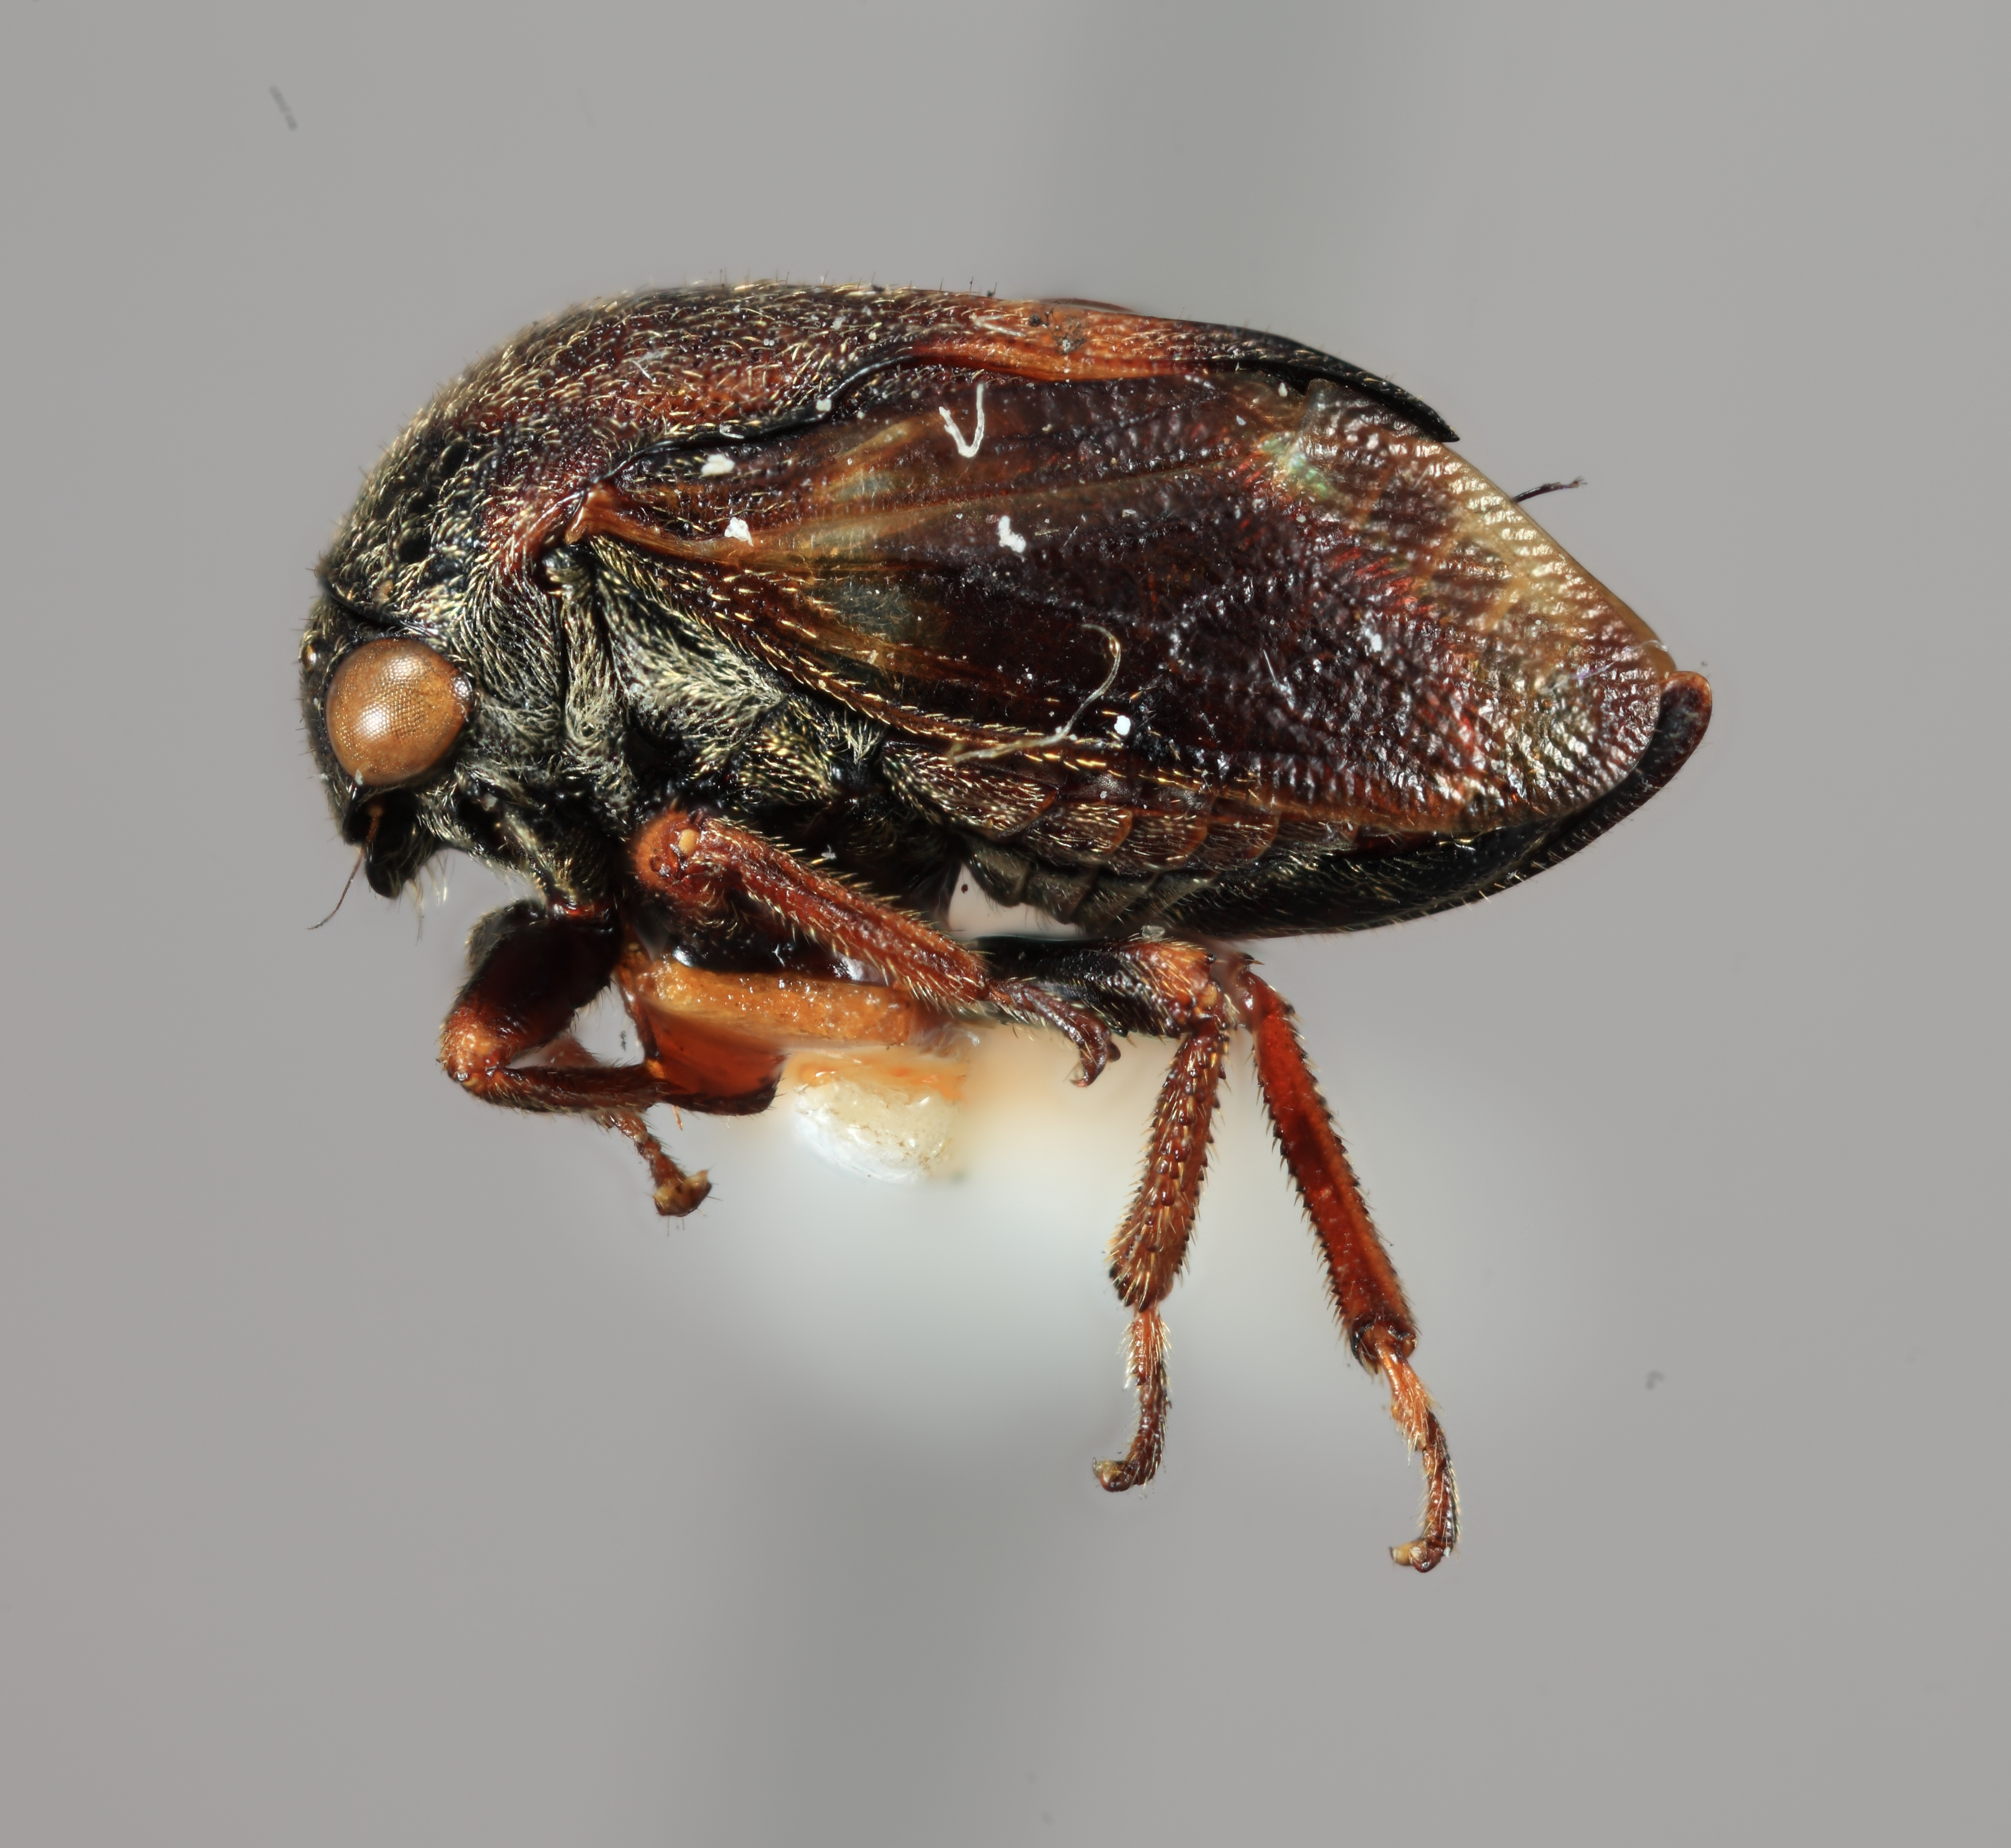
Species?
Gargara pinguis
